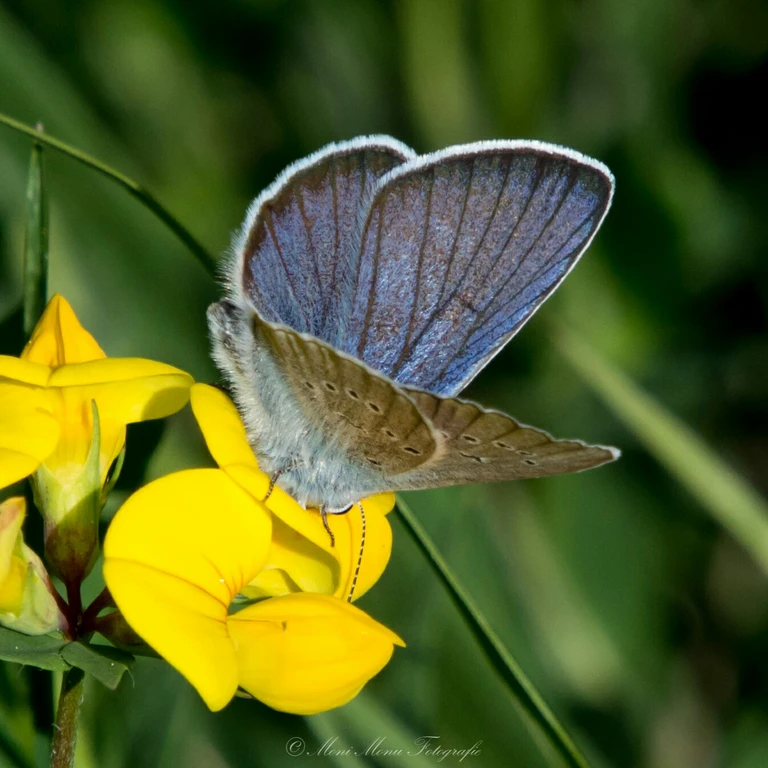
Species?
Cyaniris semiargus
